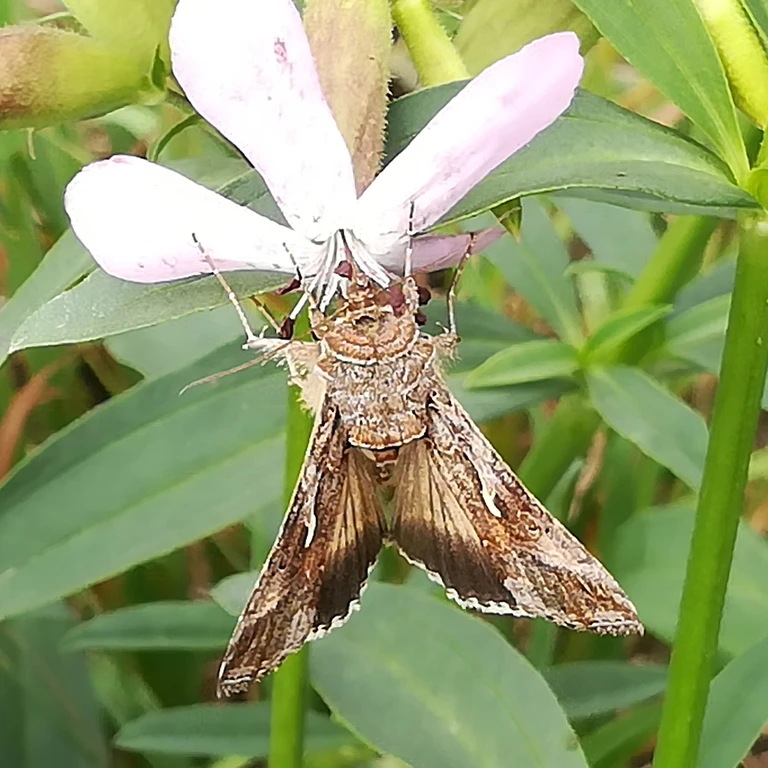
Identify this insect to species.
Autographa gamma
